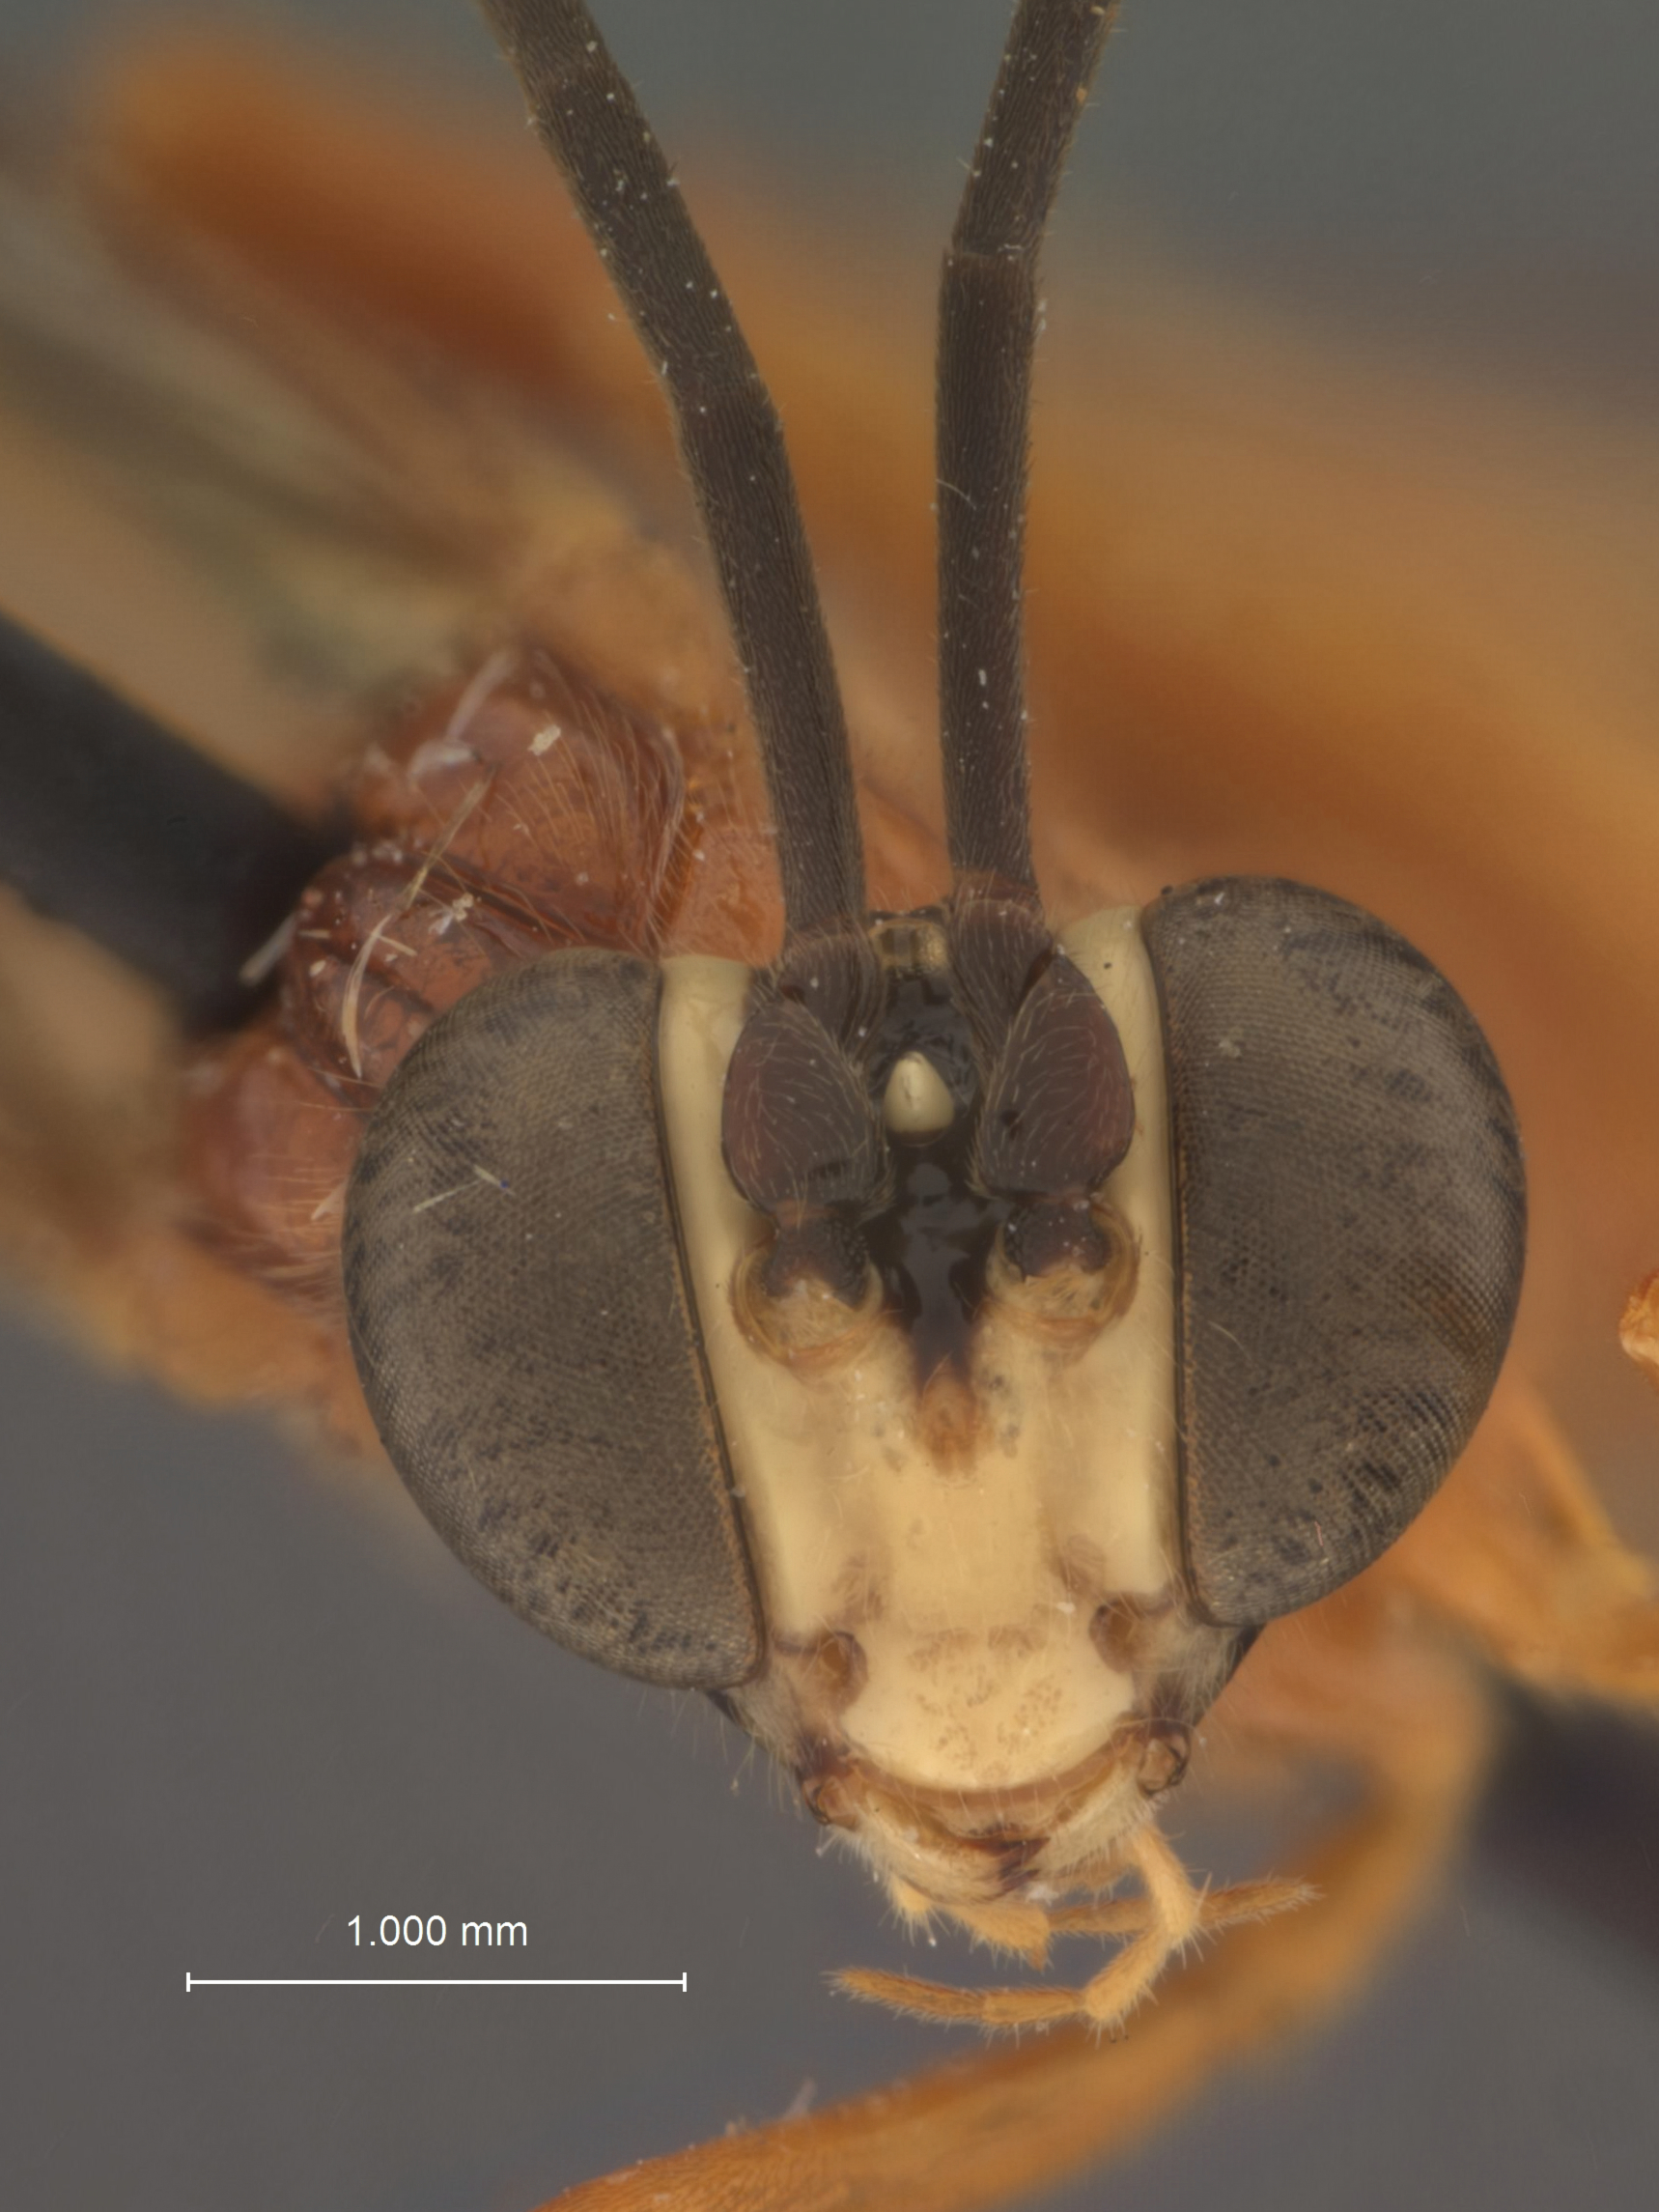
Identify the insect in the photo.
Polycyrtus buscki
